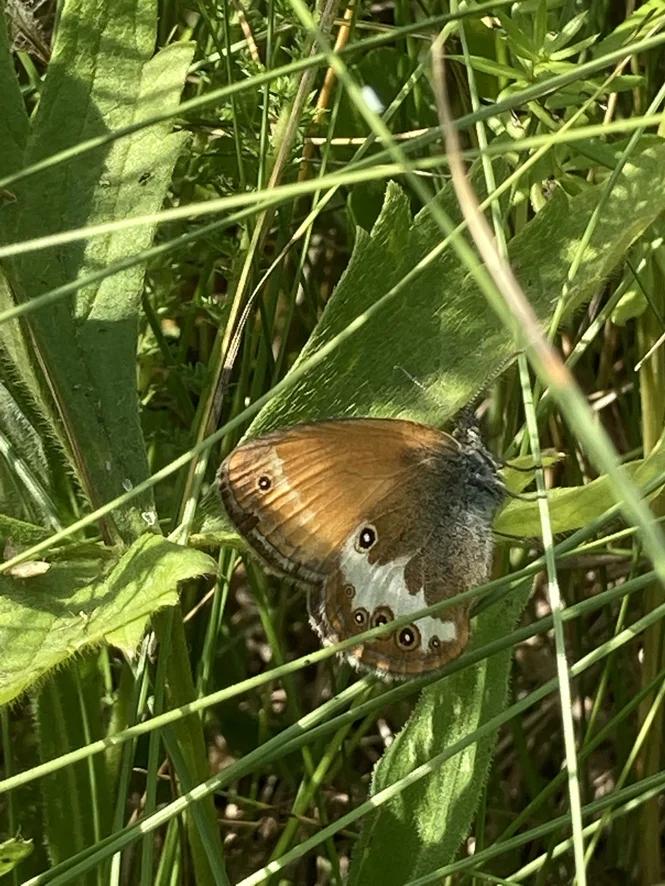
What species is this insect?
Coenonympha arcania
